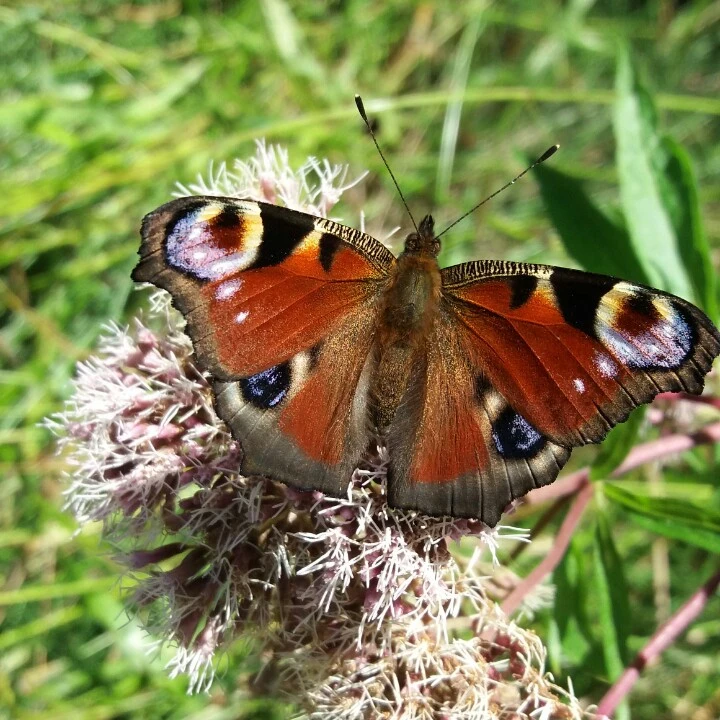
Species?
Aglais io
